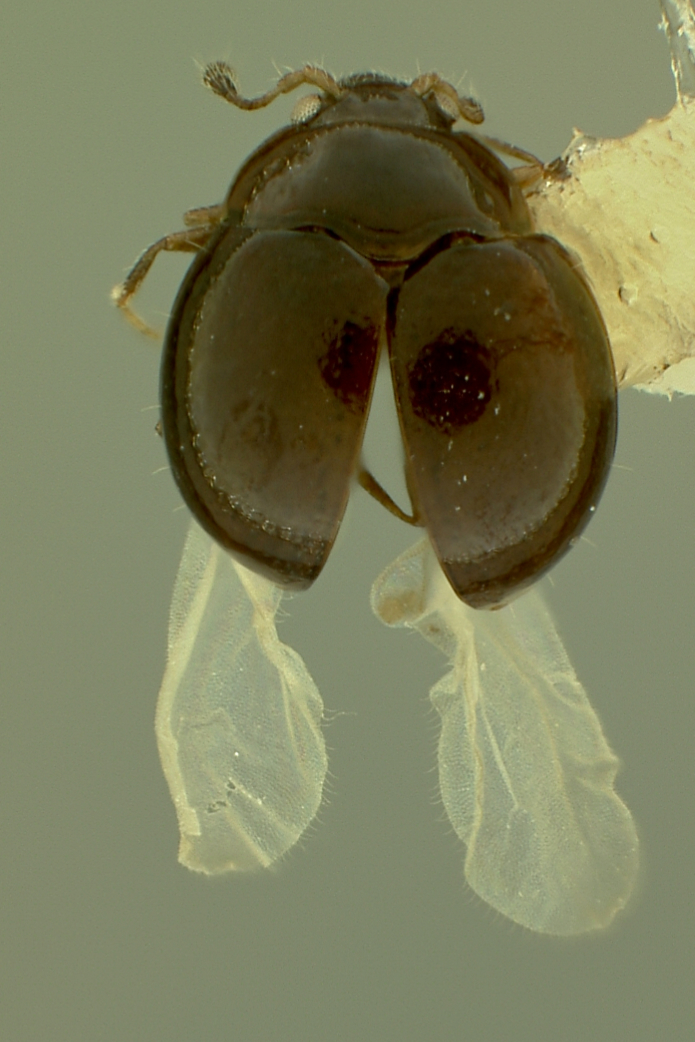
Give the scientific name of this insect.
Rhymbomicrus stephani
